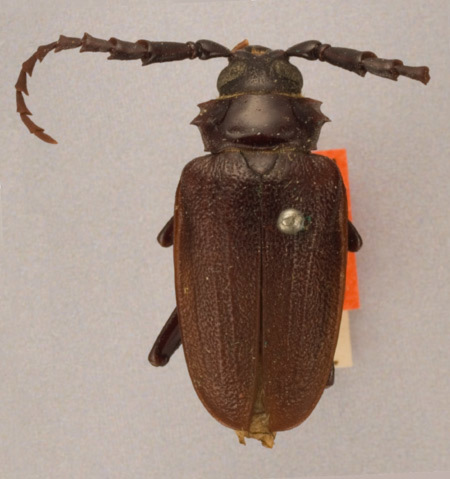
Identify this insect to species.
Prionus parvus (also Prionus laticollis)
